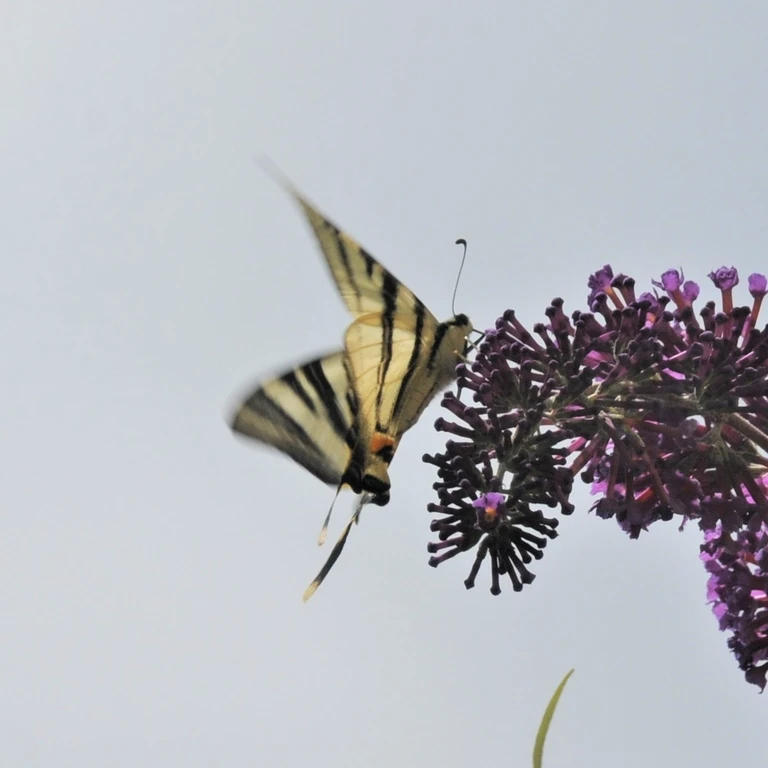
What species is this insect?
Iphiclides podalirius
